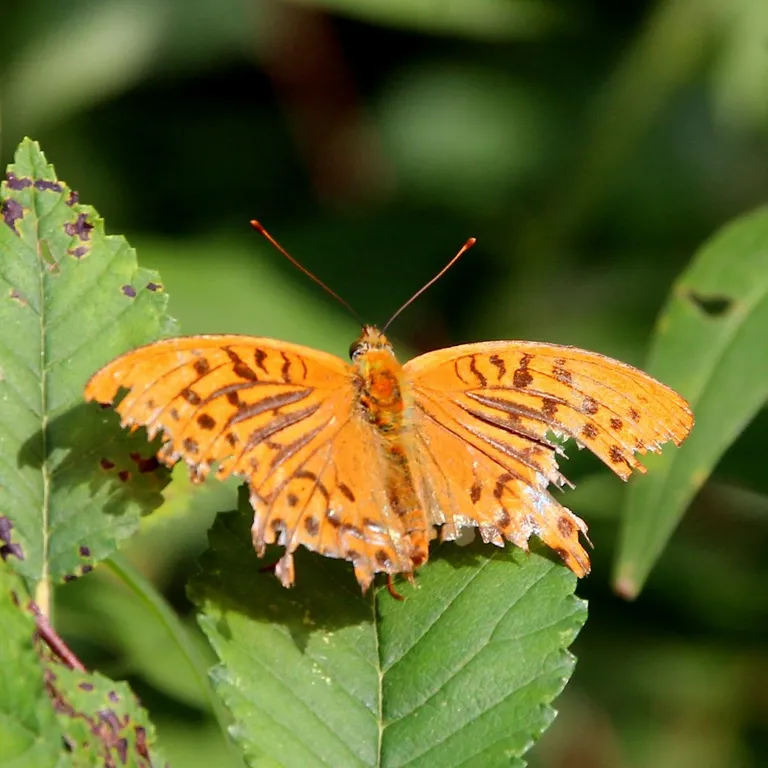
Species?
Argynnis paphia
